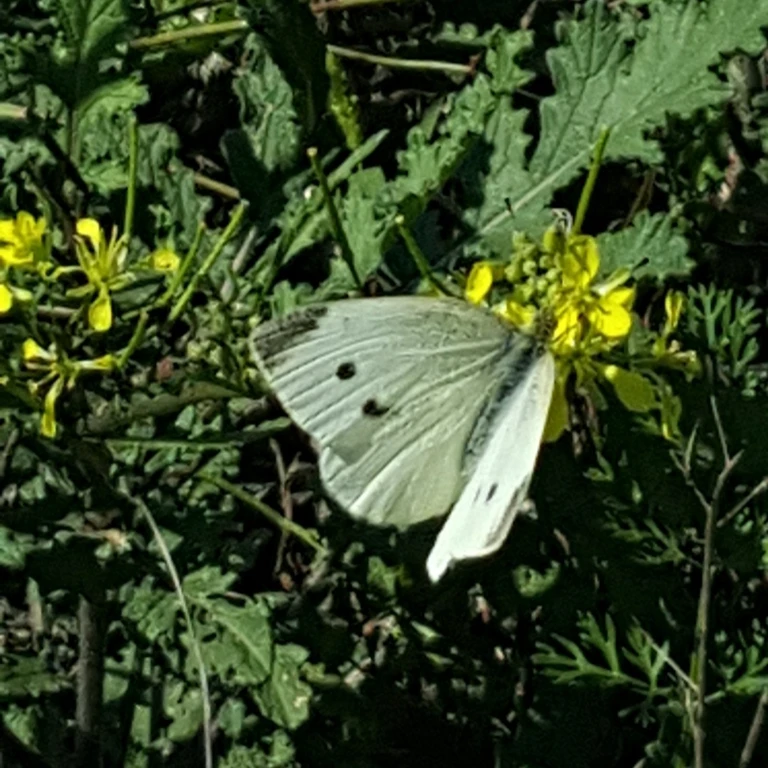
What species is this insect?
Pieris rapae
